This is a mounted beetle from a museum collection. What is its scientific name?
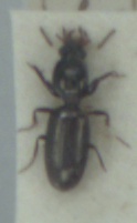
Dyschirius politus
